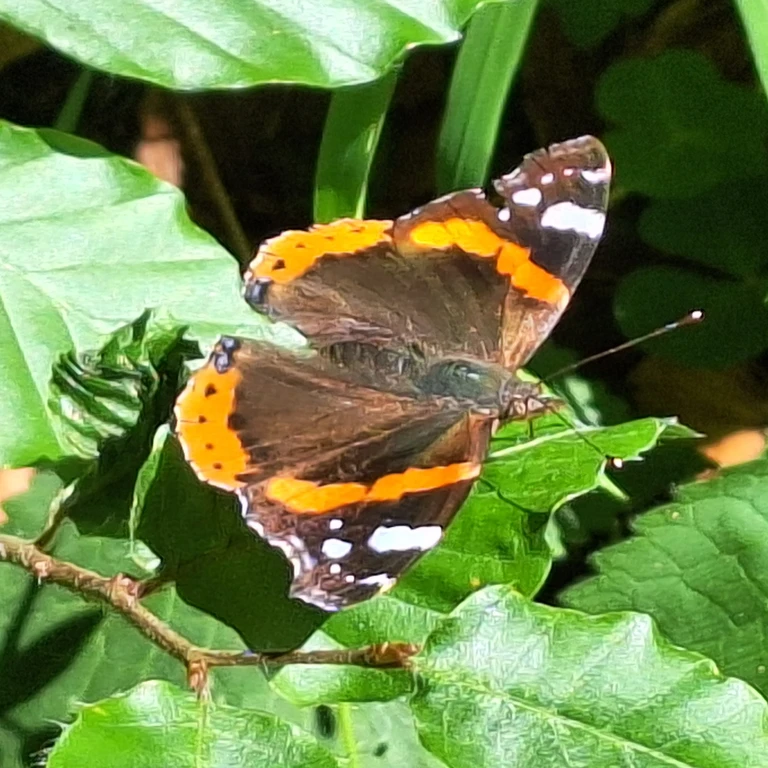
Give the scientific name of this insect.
Vanessa atalanta
